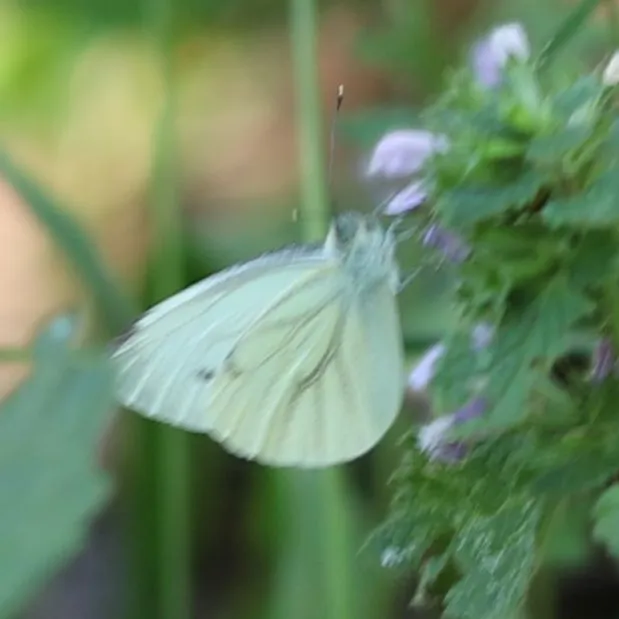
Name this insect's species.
Pieris napi
